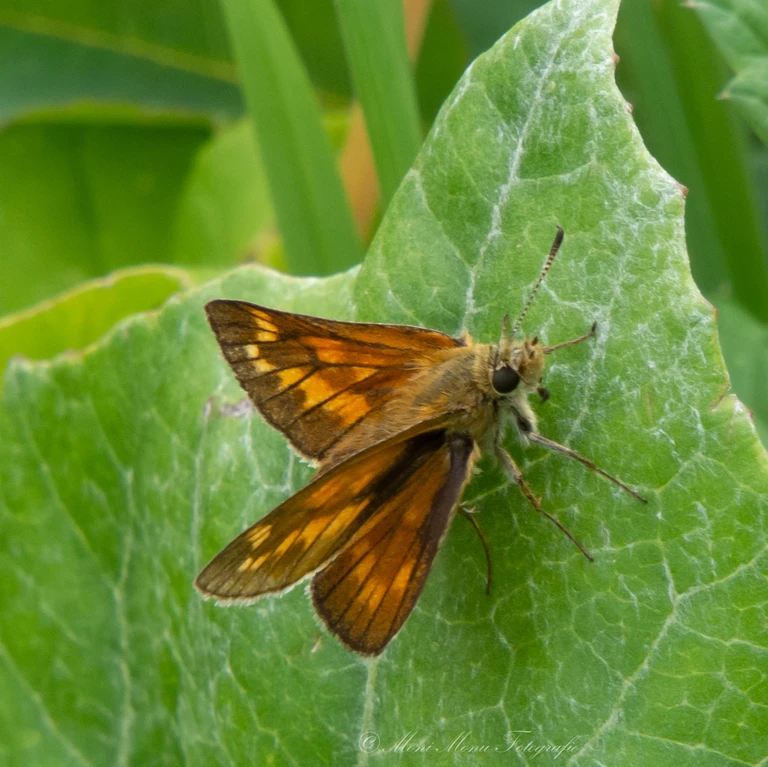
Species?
Ochlodes sylvanus (also Ochlodes venata)
